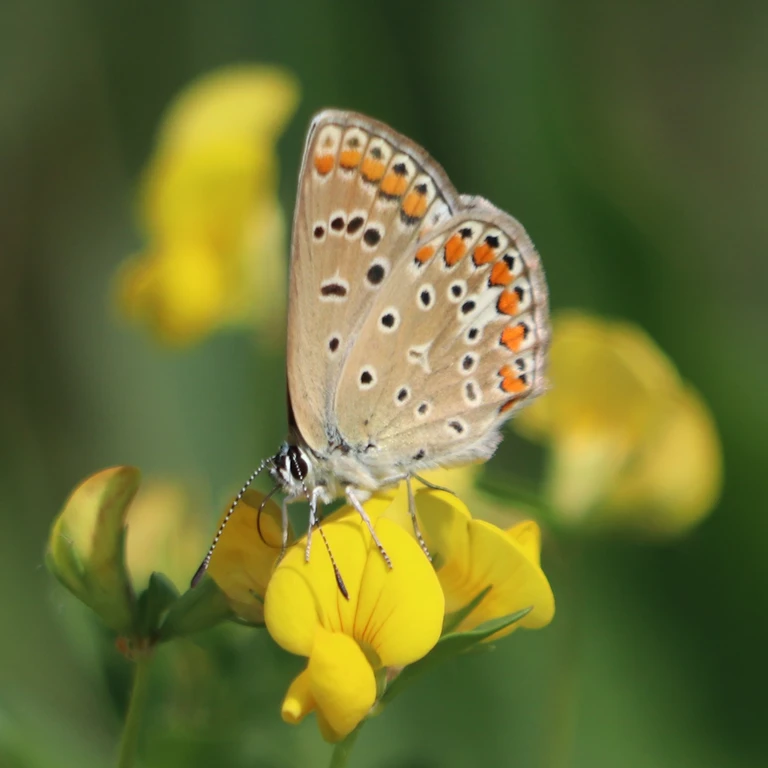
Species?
Polyommatus icarus
